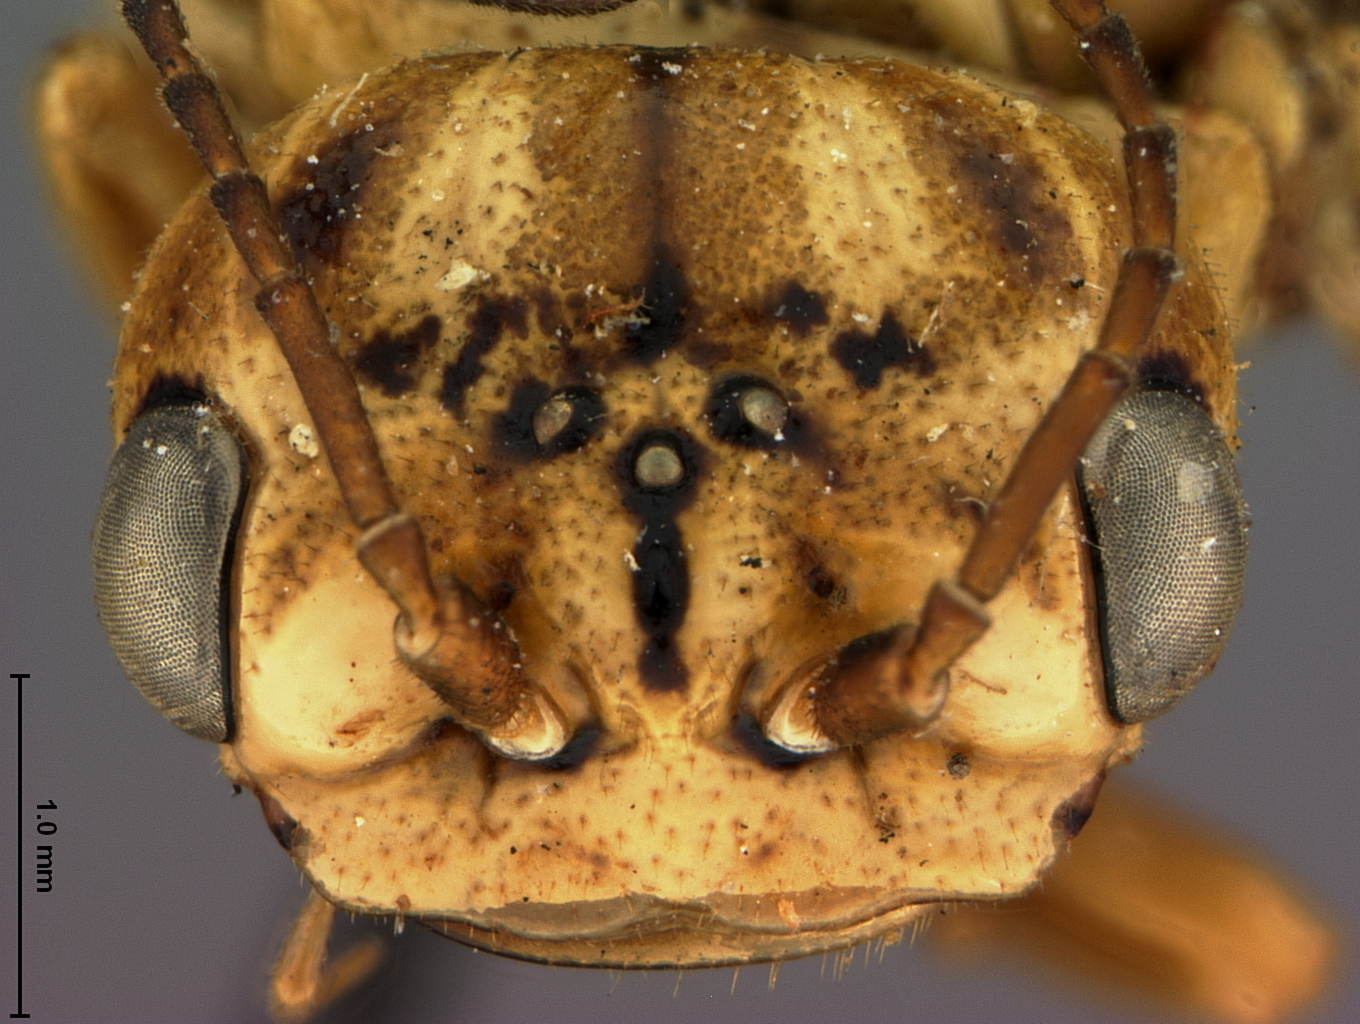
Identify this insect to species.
Itycorsia luteopicta
